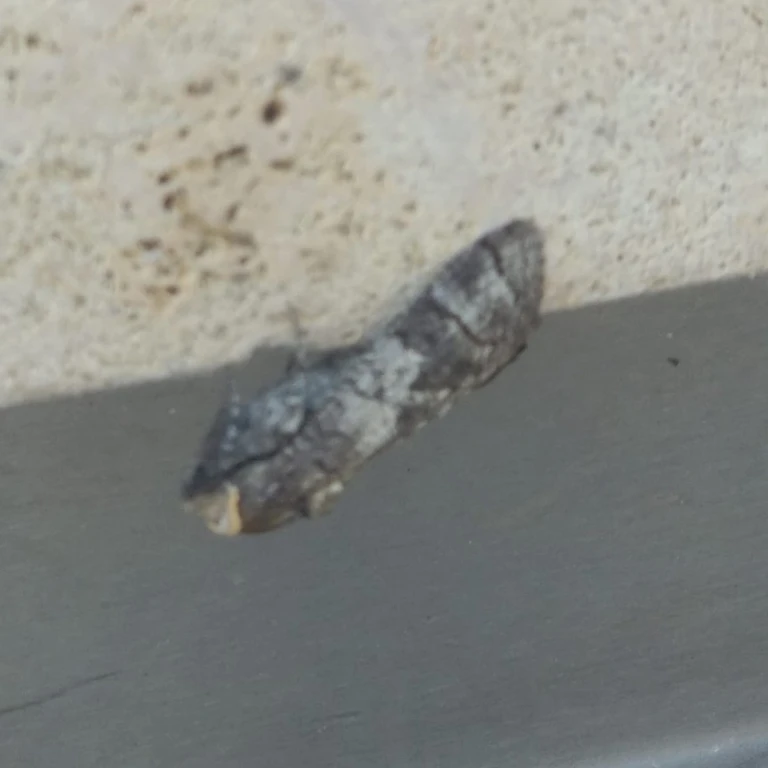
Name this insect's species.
Cossus cossus
